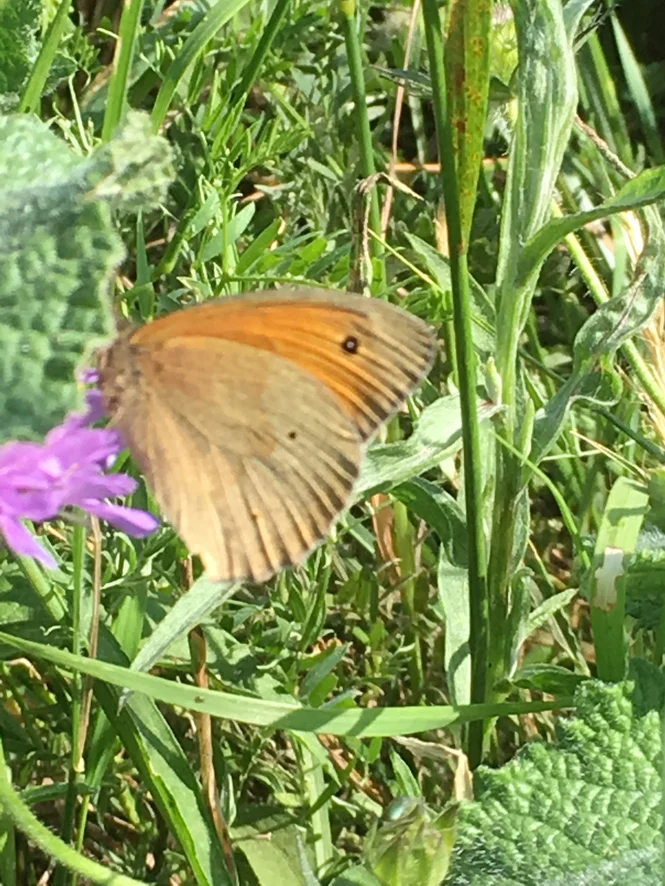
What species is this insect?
Maniola jurtina
